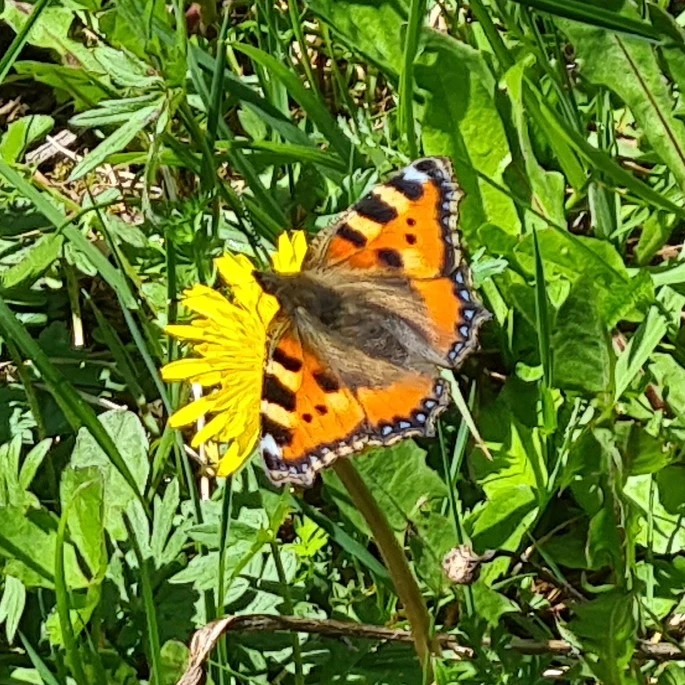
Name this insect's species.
Aglais urticae
